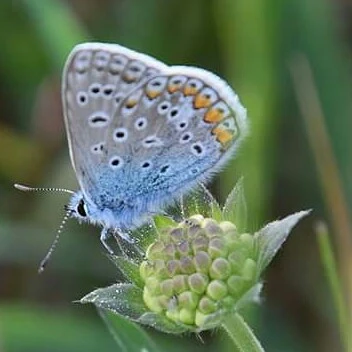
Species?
Polyommatus icarus
